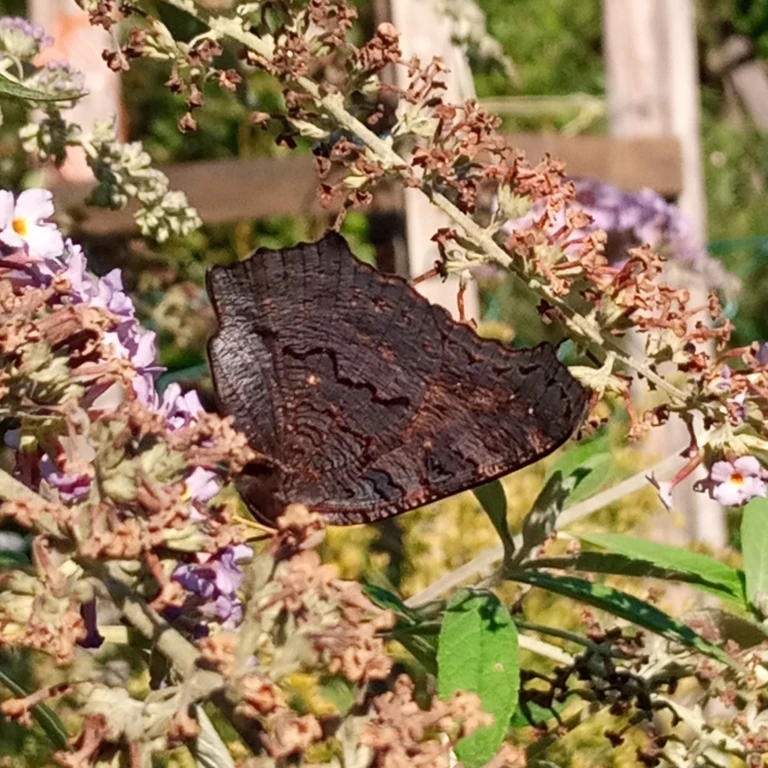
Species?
Aglais io
